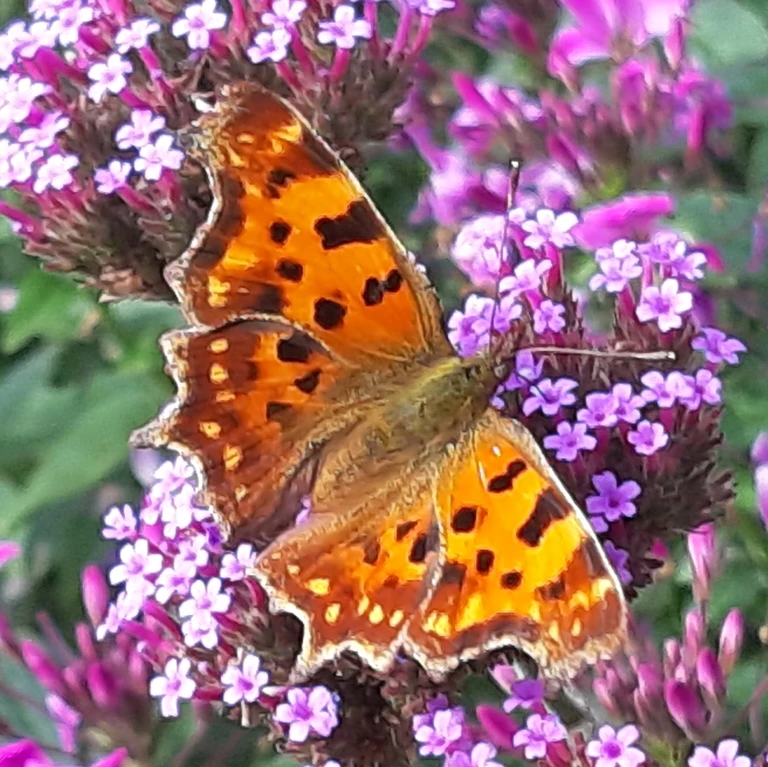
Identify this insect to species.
Polygonia c-album
